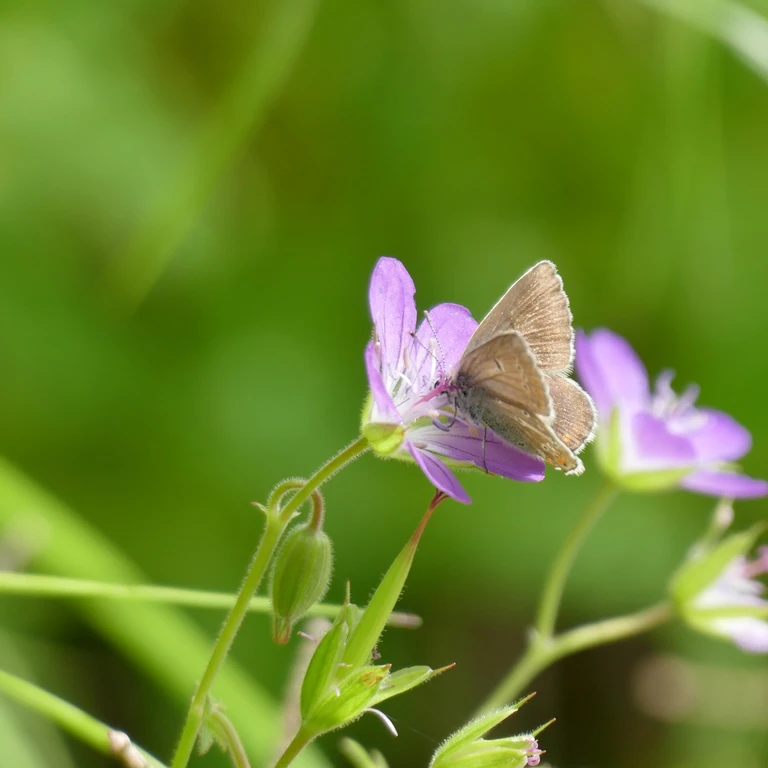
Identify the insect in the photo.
Eumedonia eumedon
